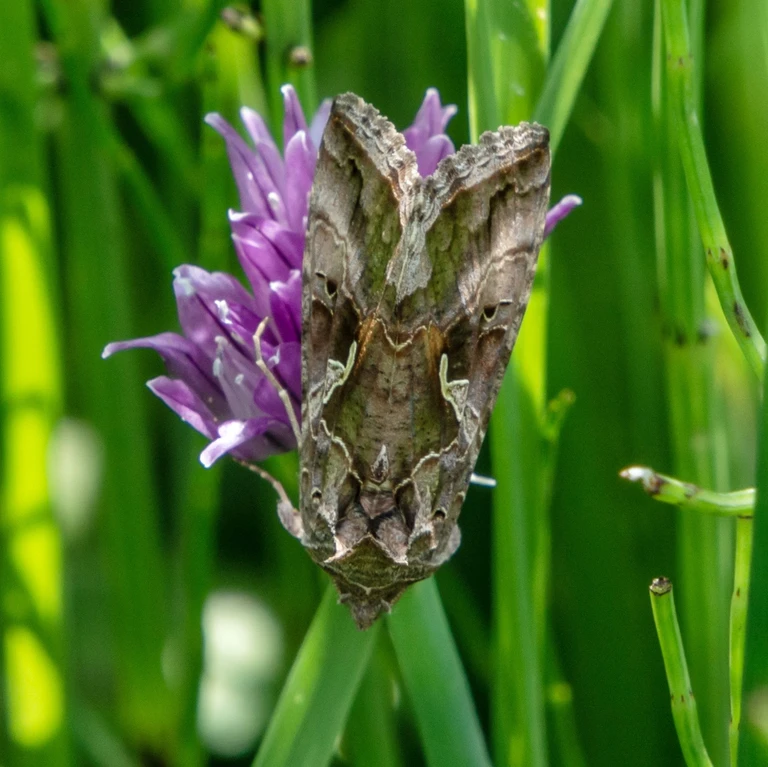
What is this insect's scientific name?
Autographa gamma
